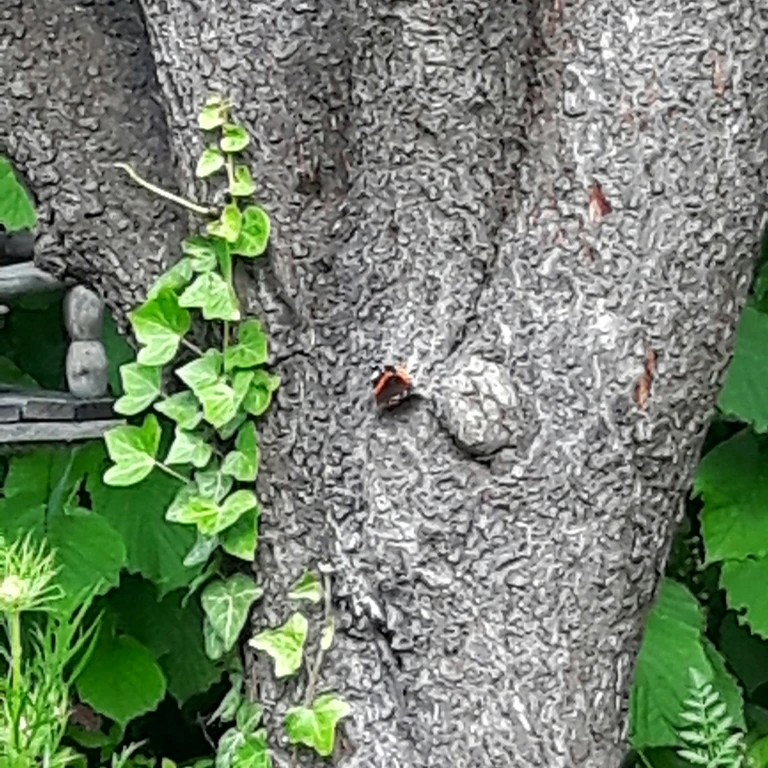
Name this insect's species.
Vanessa atalanta
